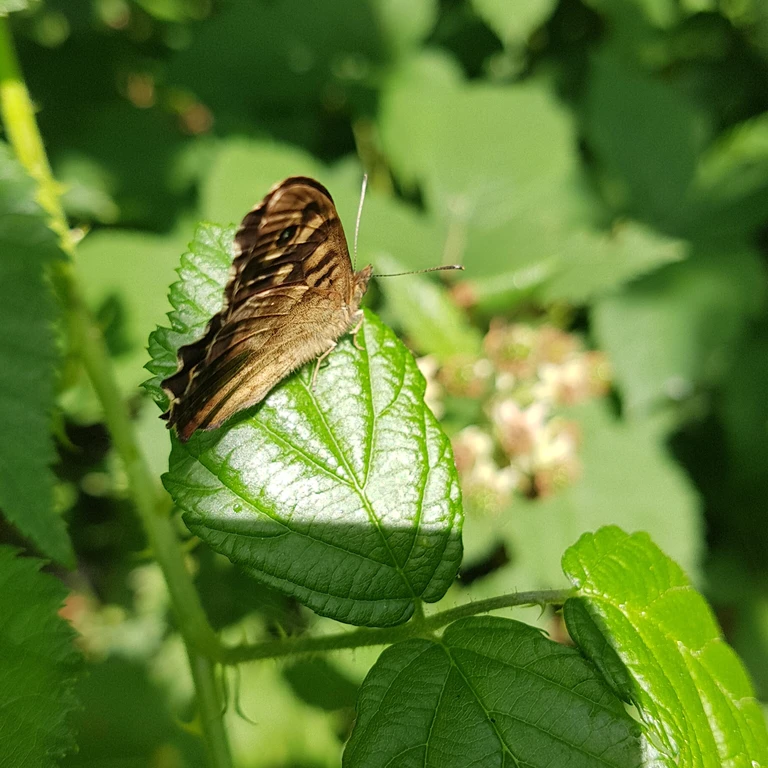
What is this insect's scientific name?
Pararge aegeria
